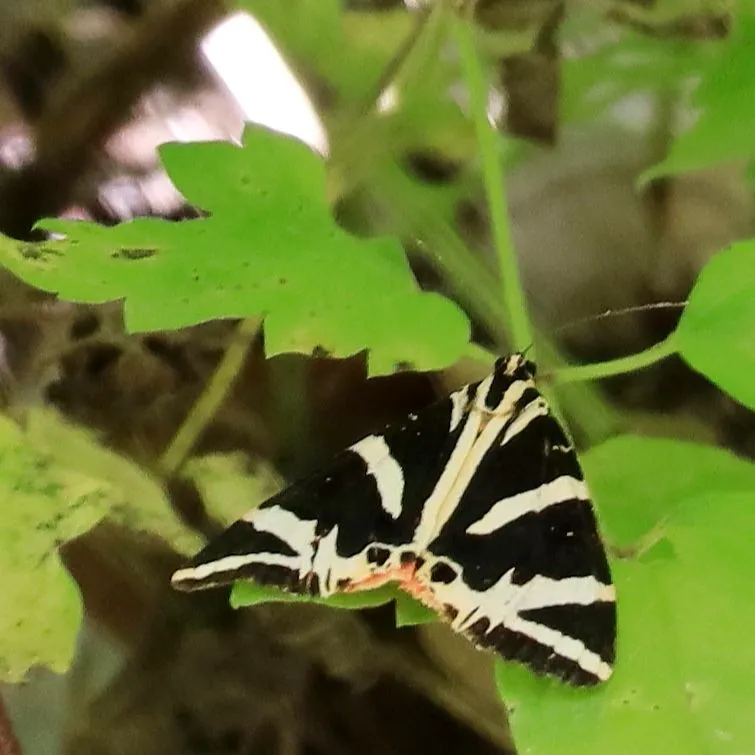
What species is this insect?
Euplagia quadripunctaria
